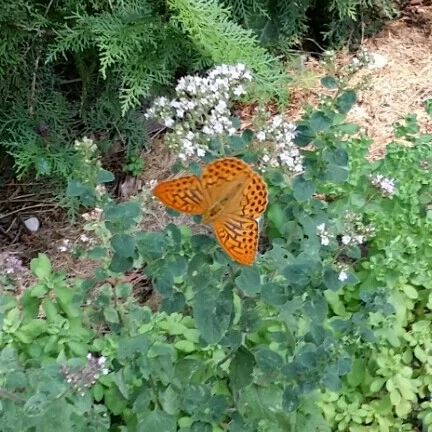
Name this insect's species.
Argynnis paphia
